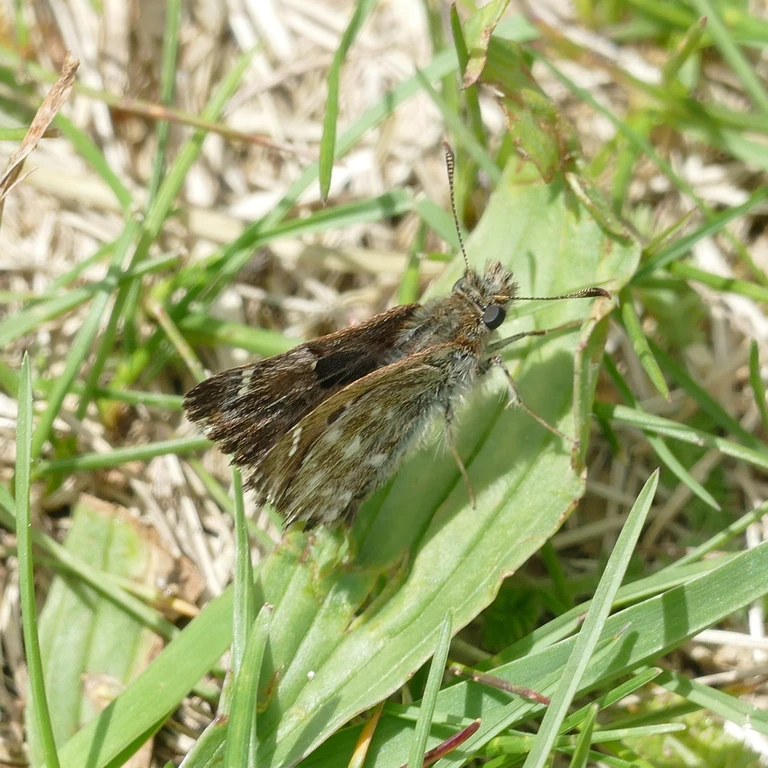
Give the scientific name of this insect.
Carcharodus alceae
